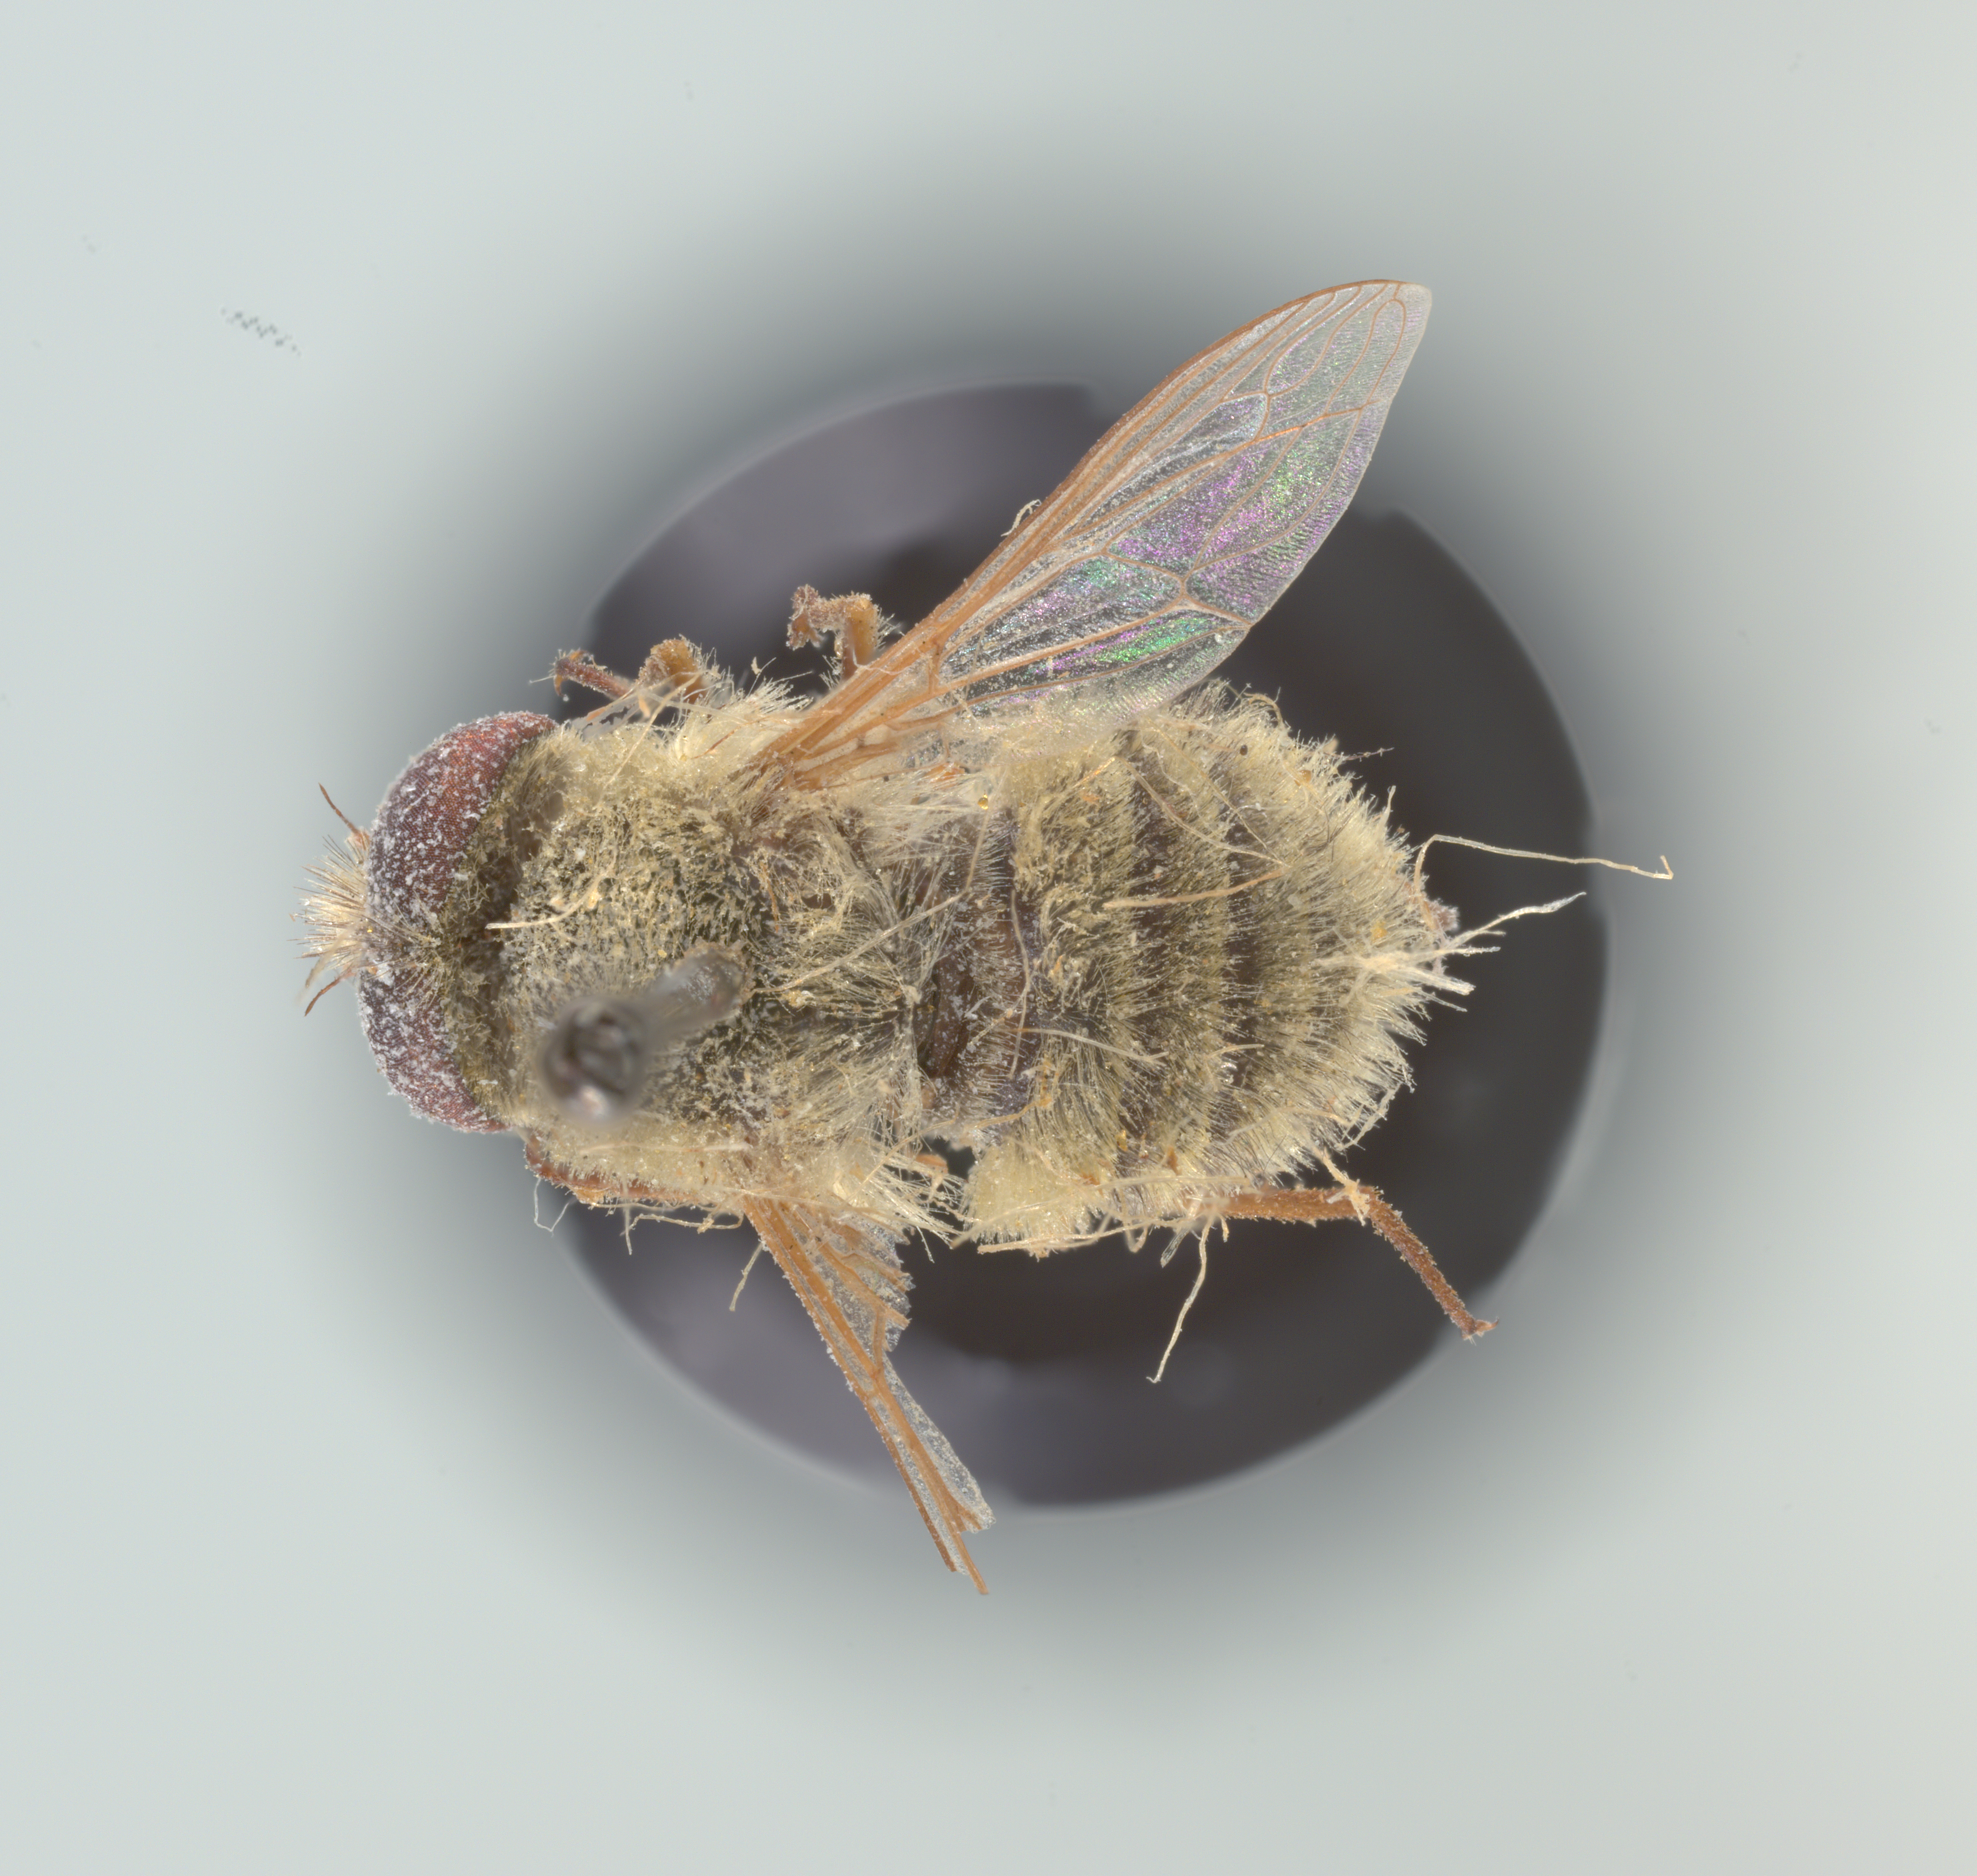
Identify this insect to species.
Neorhynchocephalus sackenii
